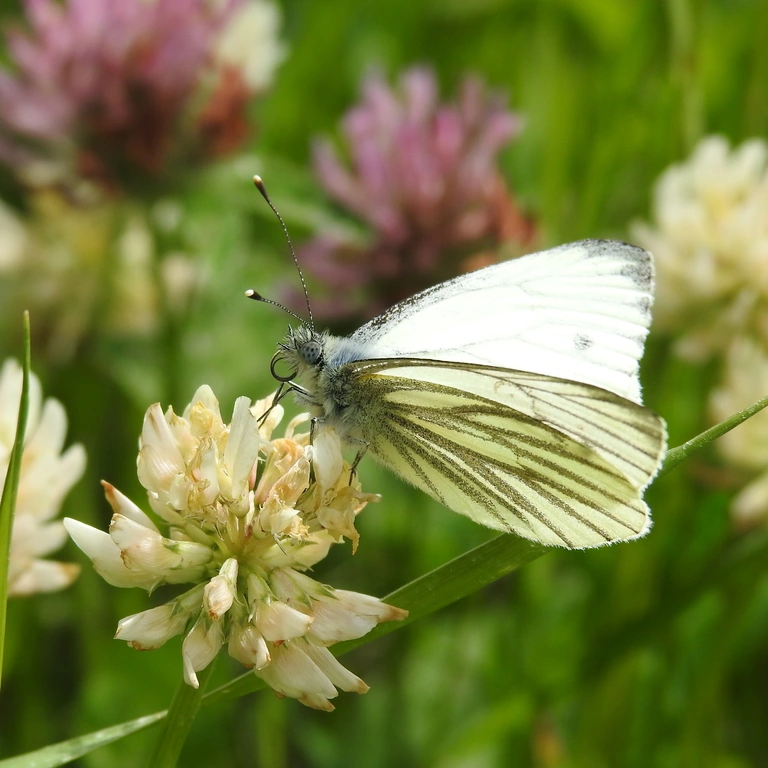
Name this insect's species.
Pieris napi
